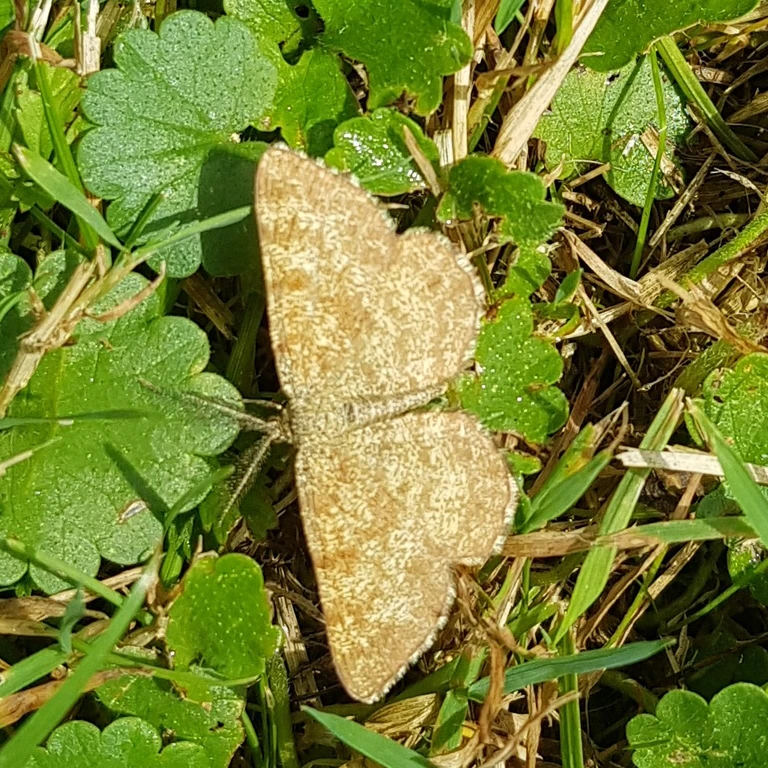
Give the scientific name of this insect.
Ematurga atomaria
